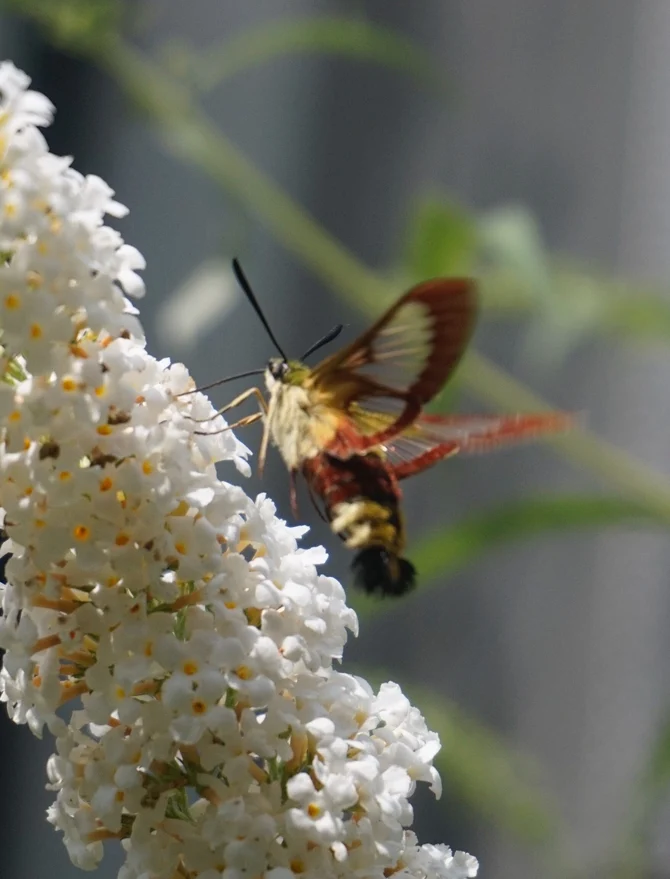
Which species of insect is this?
Hemaris fuciformis
